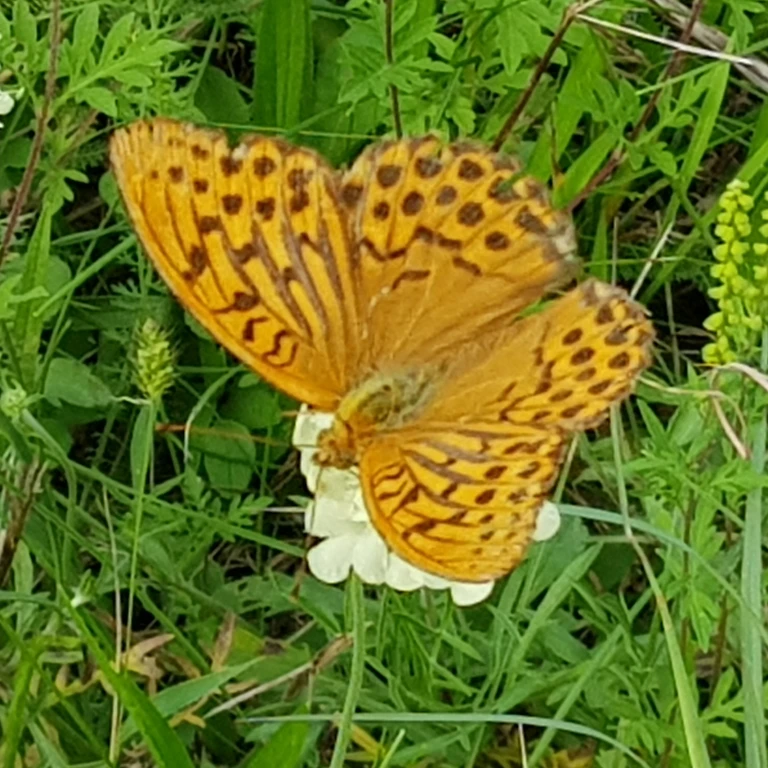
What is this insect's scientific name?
Argynnis paphia
